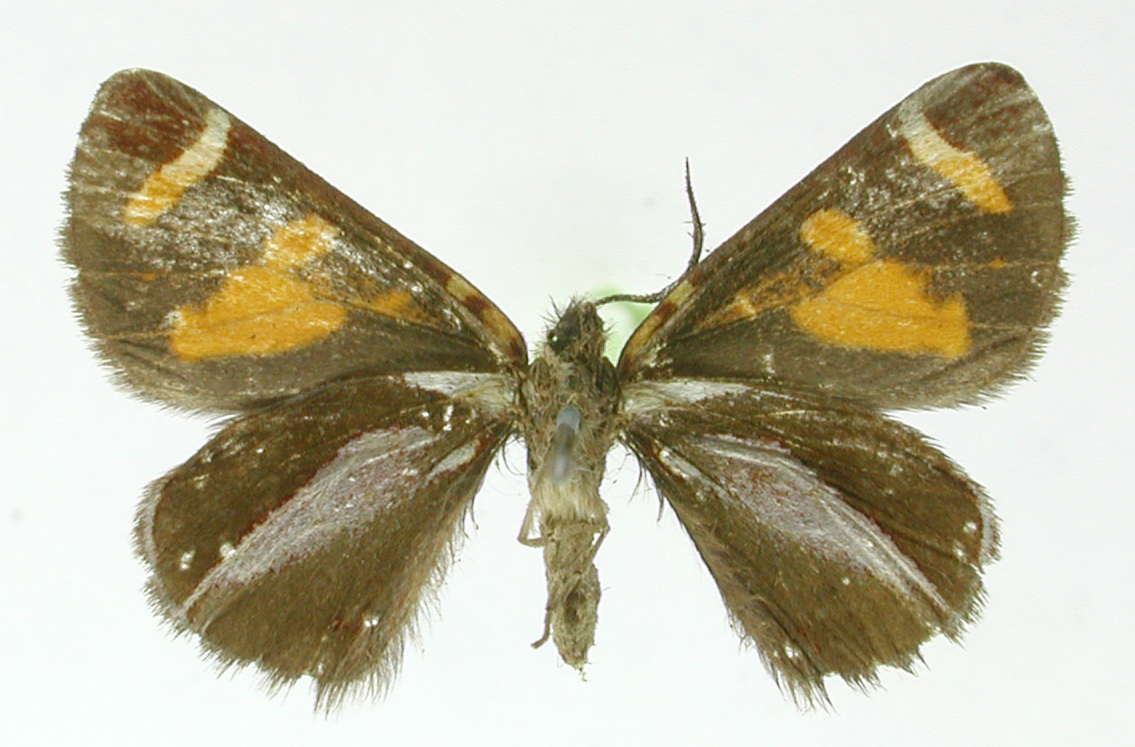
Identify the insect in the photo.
Oreonoma rubriplaga
